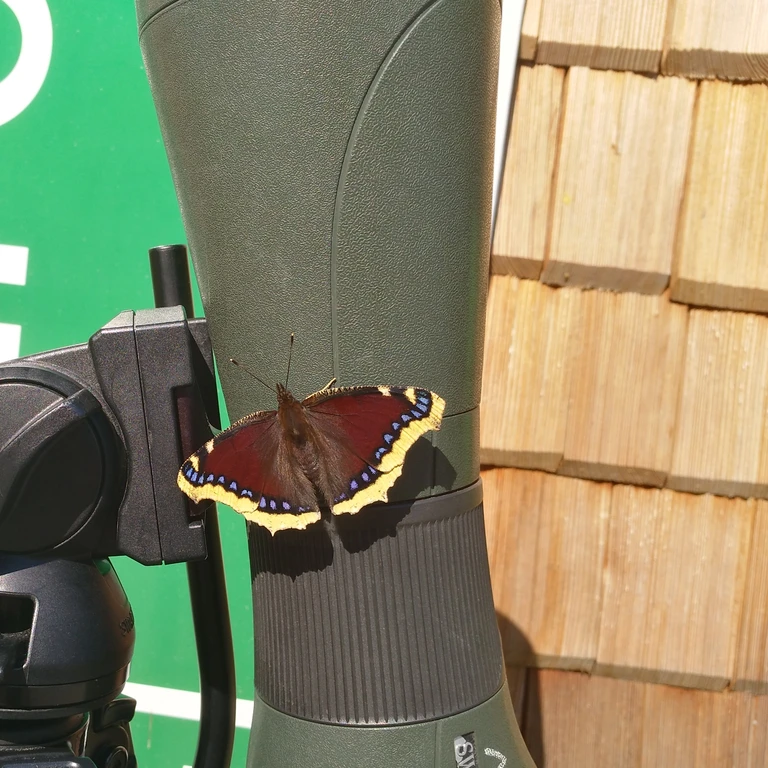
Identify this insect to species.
Nymphalis antiopa
